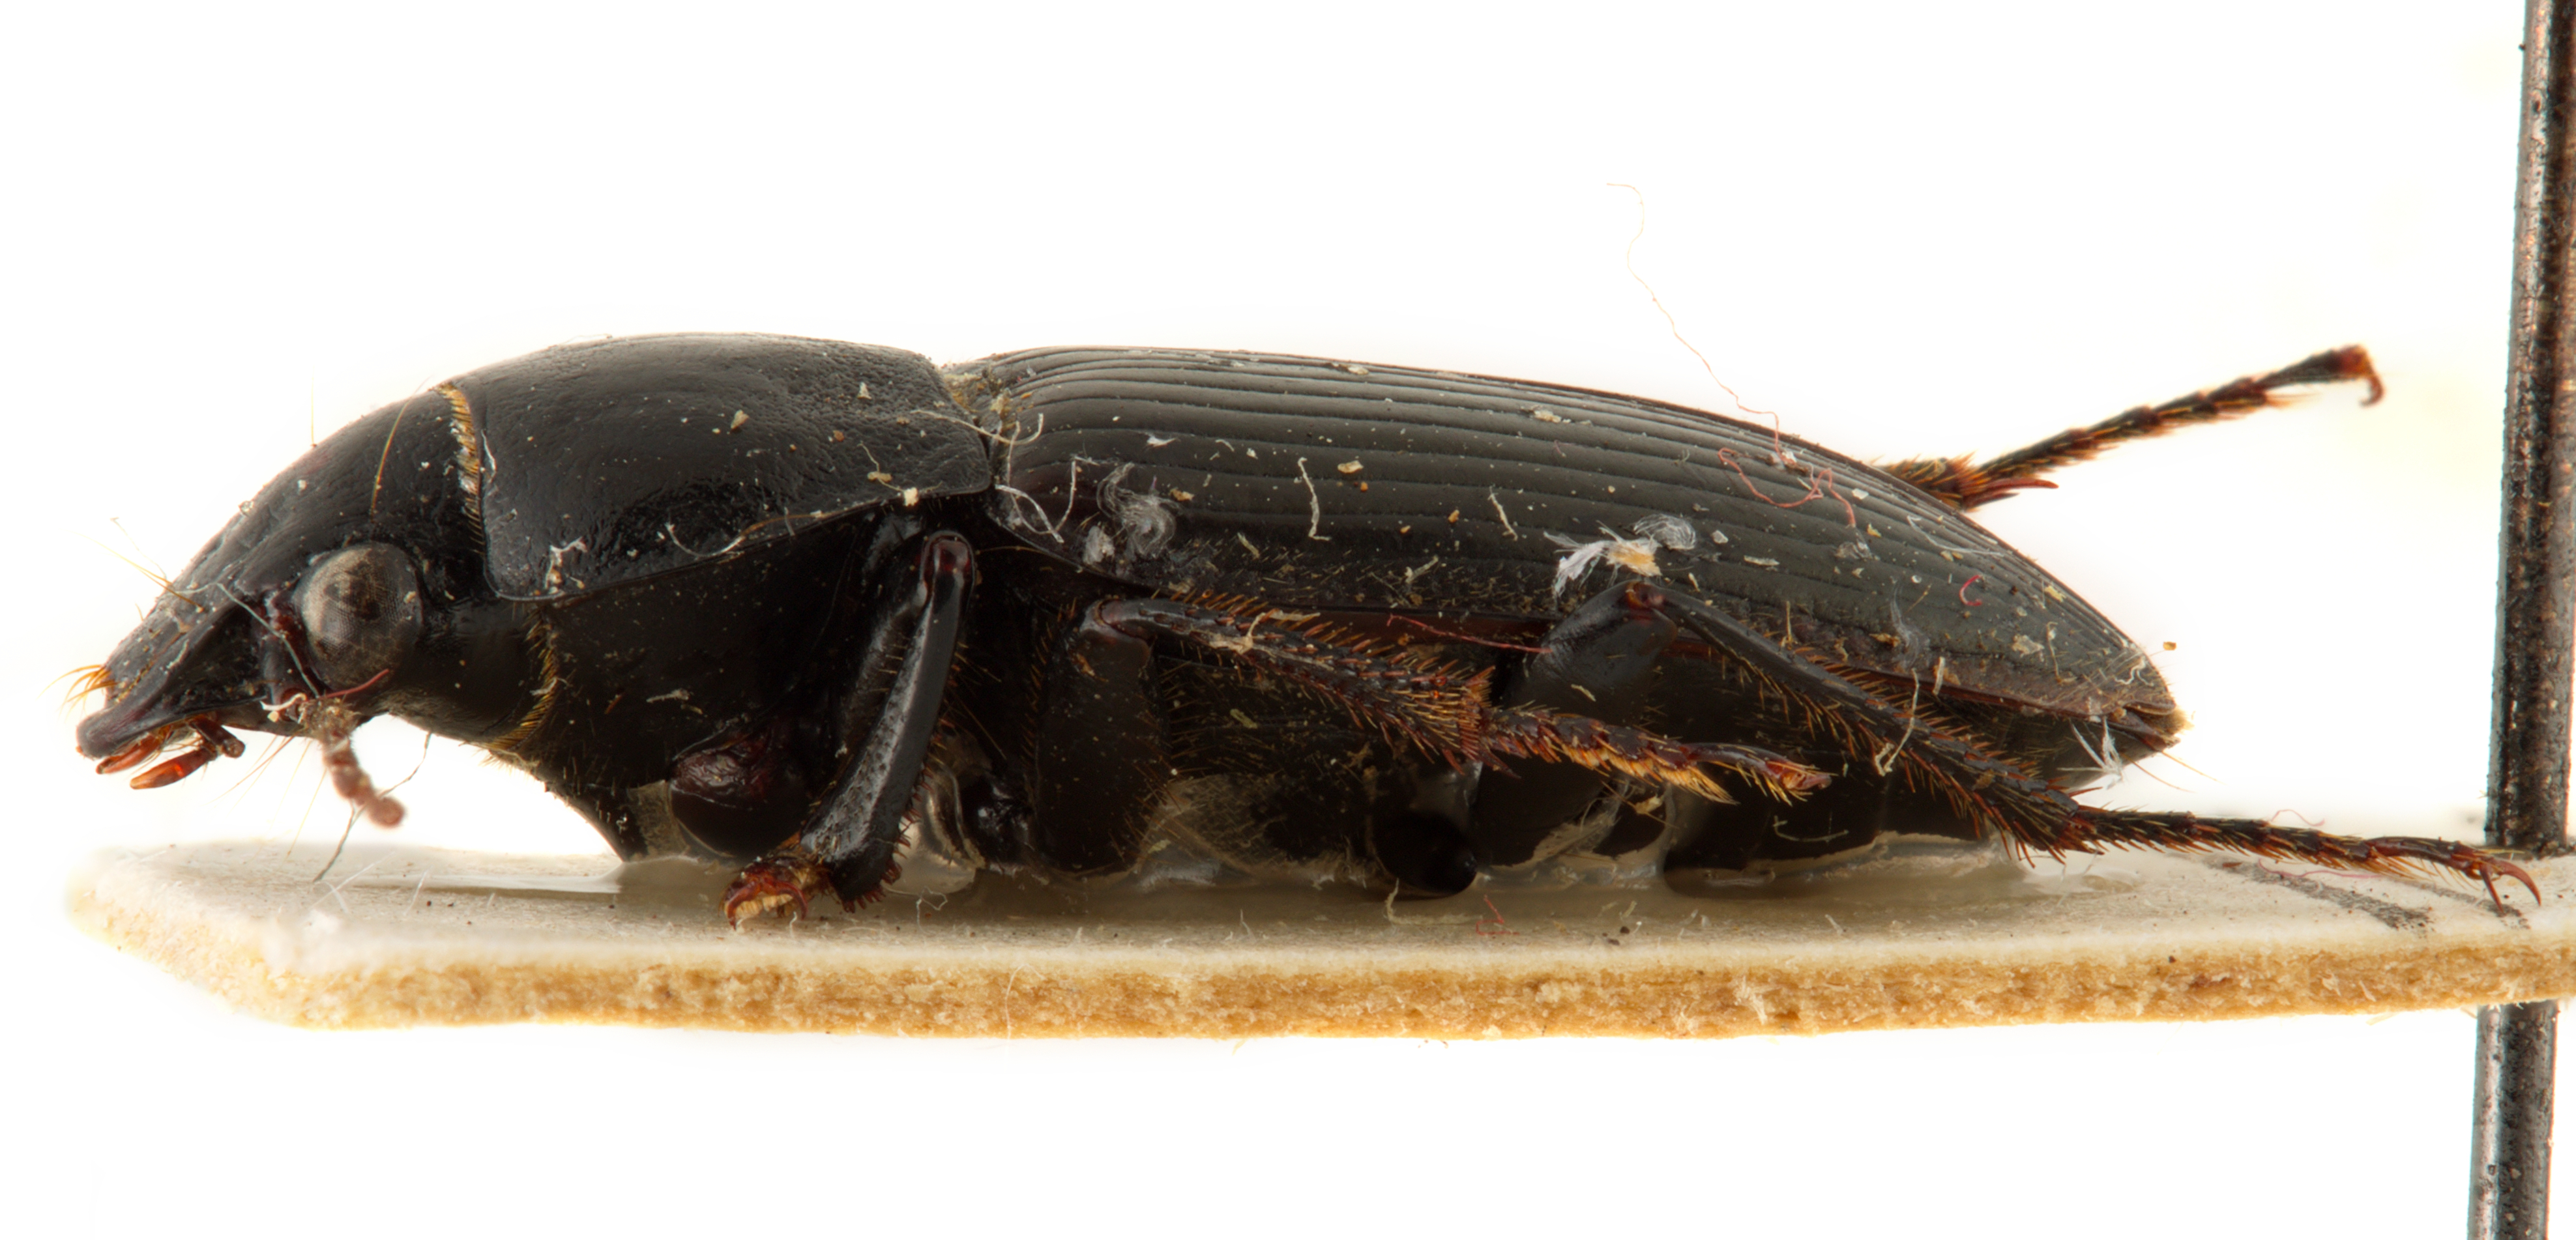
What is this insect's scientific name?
Anisodactylus signatus
